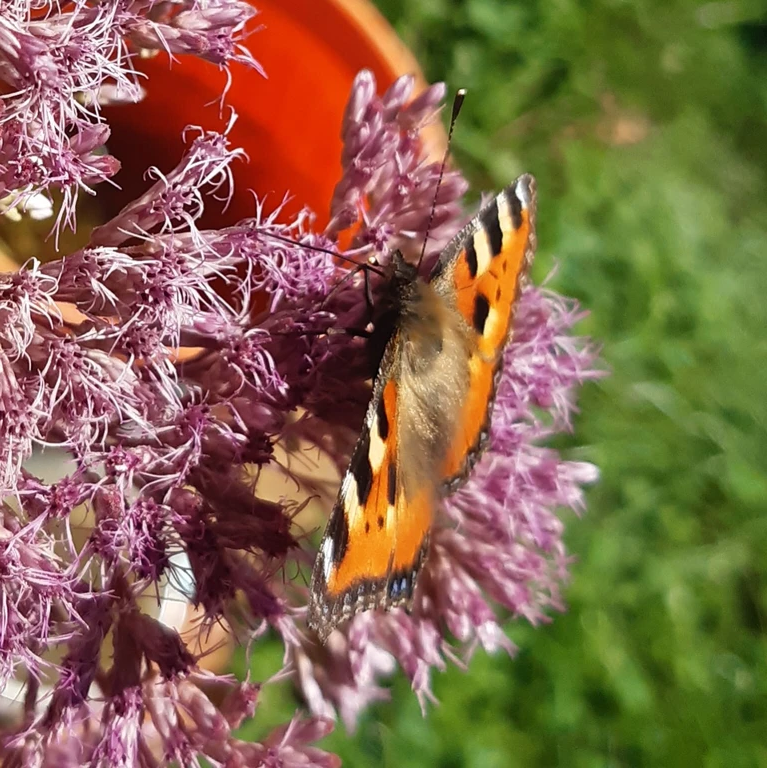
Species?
Aglais urticae
